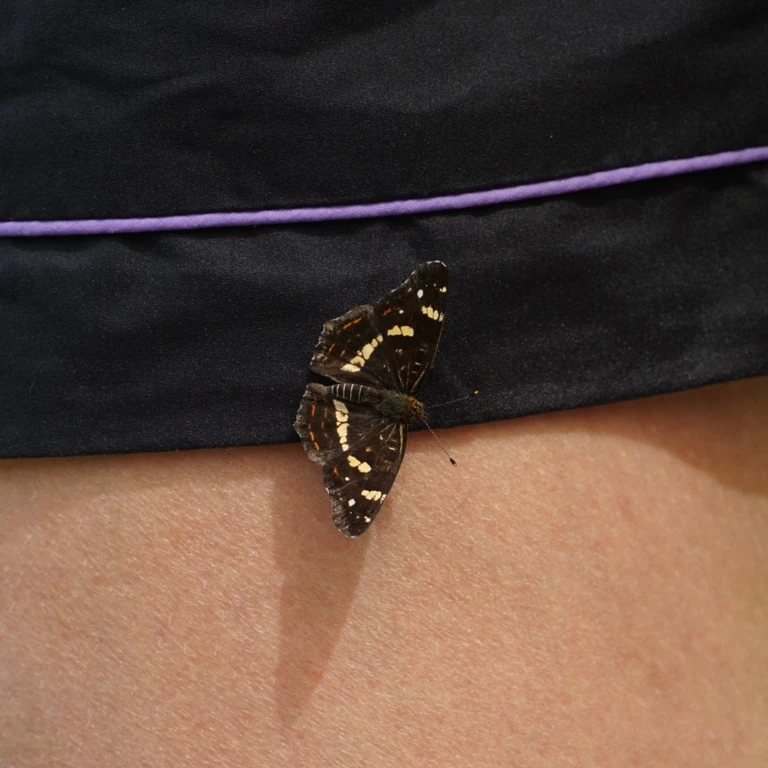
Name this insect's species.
Araschnia levana
